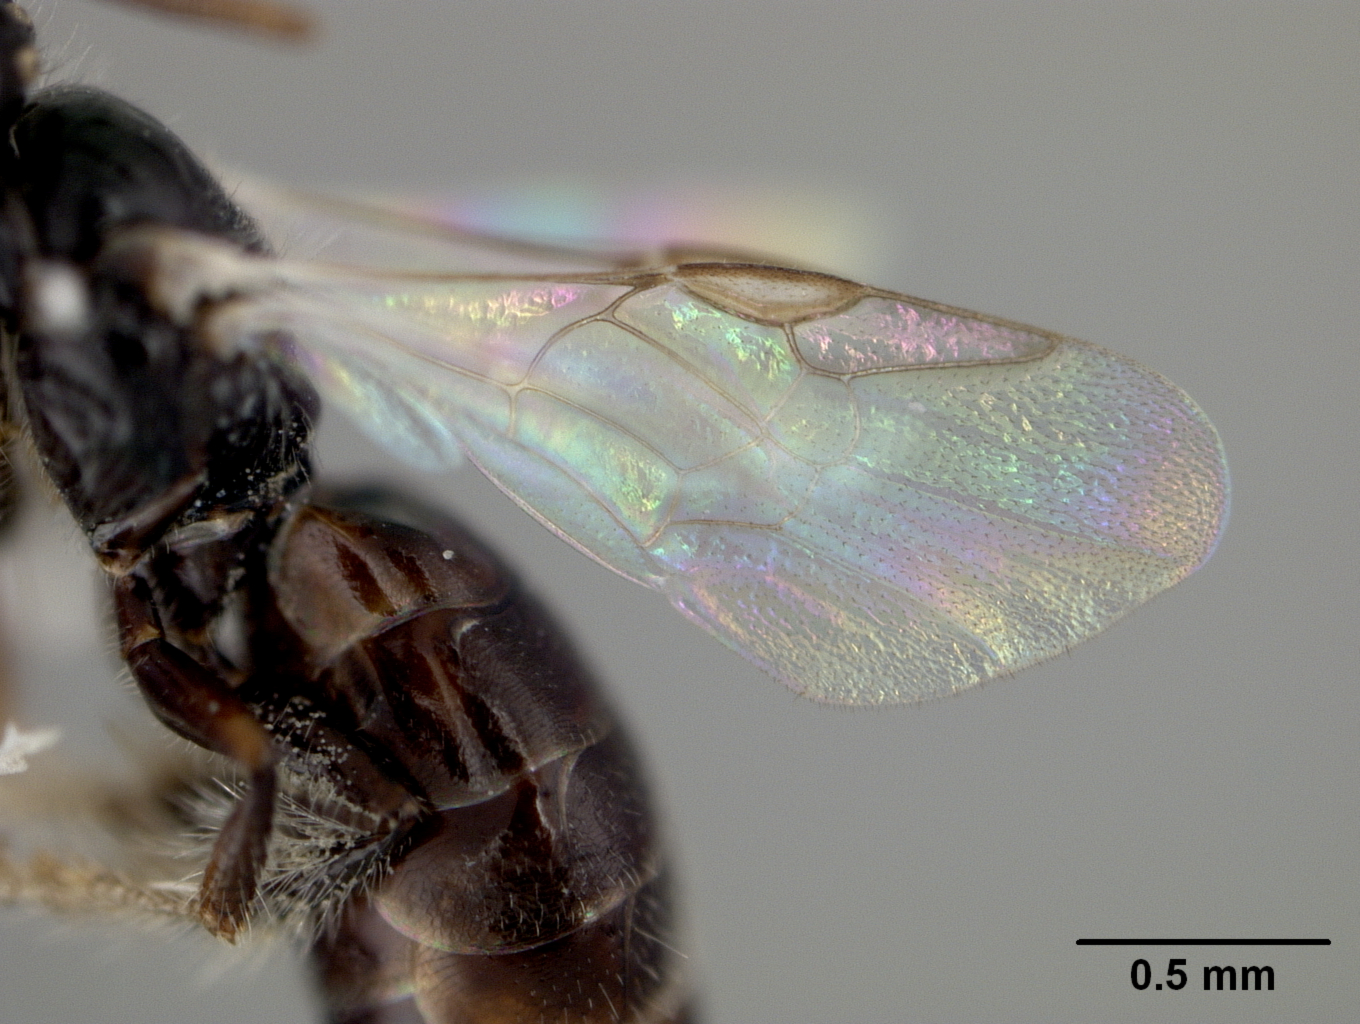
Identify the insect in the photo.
Halterapis minuta
